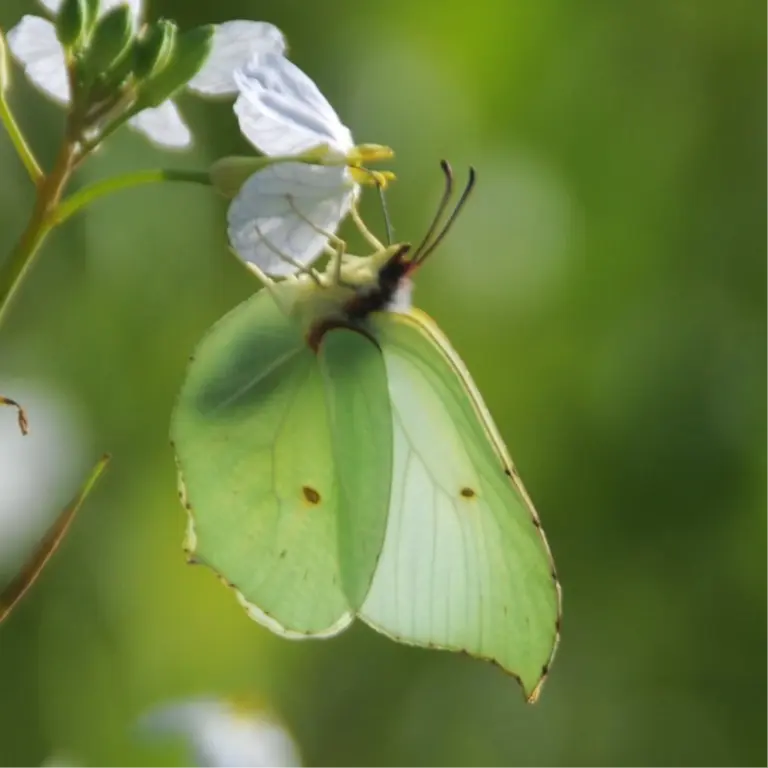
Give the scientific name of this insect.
Gonepteryx rhamni
